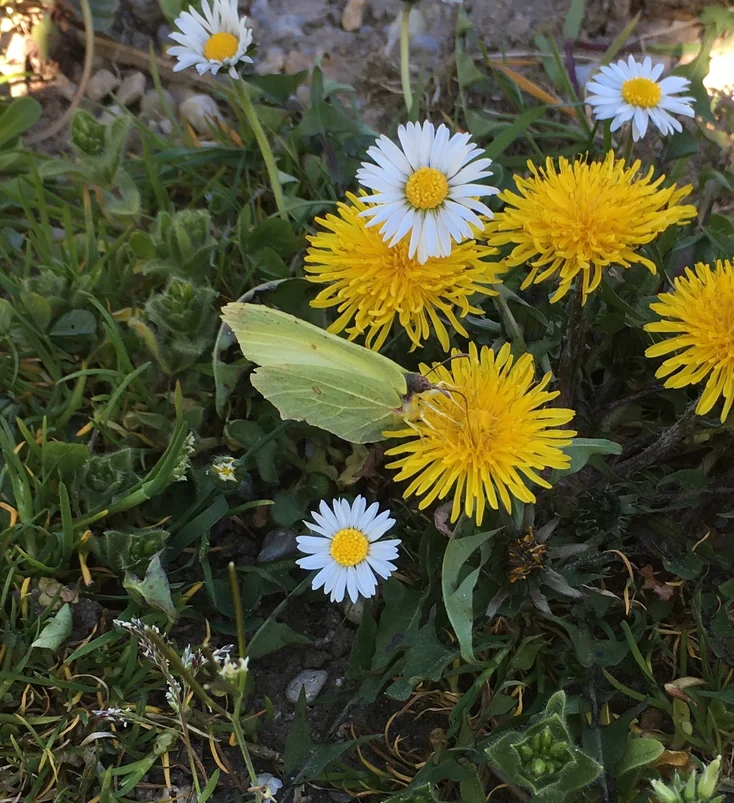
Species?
Gonepteryx rhamni
